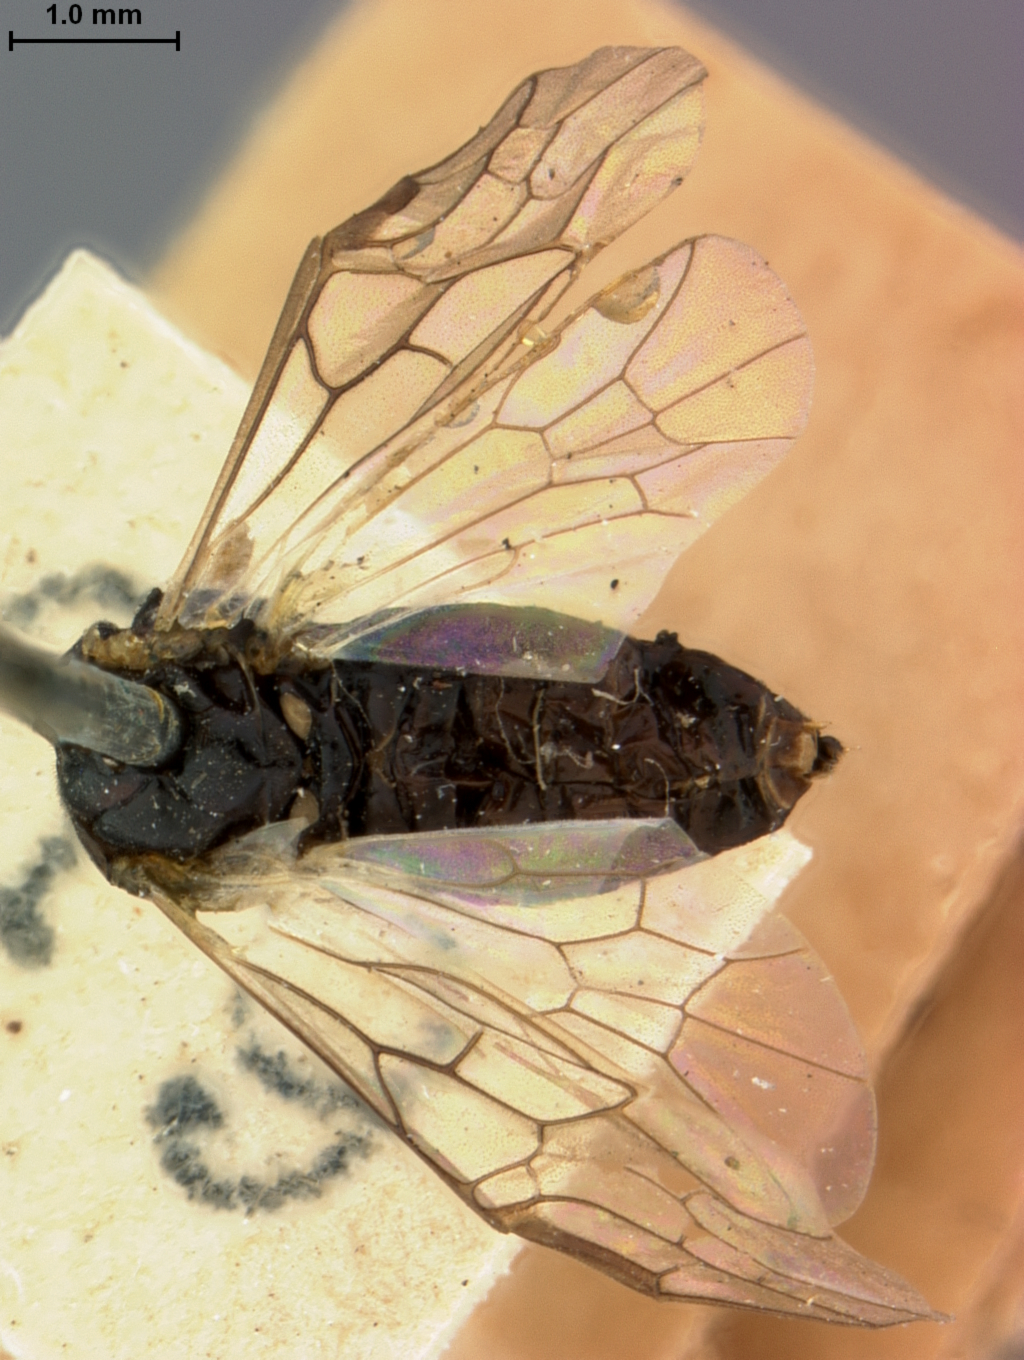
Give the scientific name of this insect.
Hemichroa laricis
